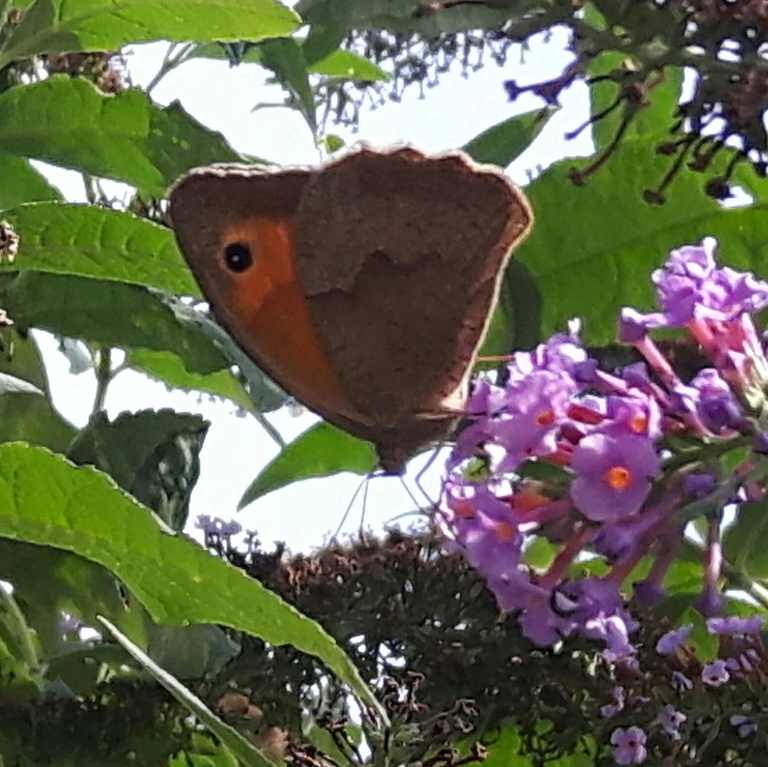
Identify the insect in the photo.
Maniola jurtina
